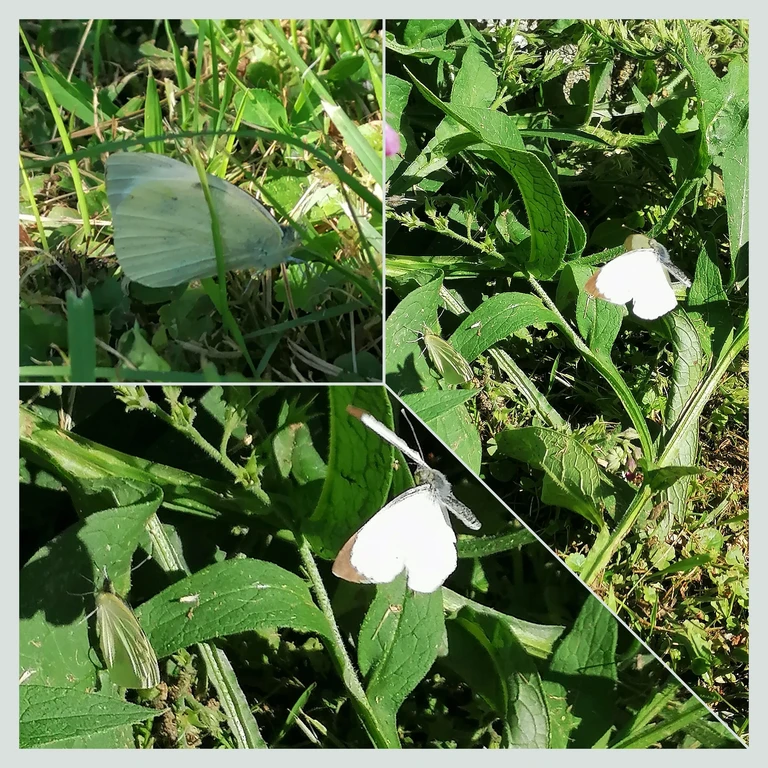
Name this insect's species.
Pieris brassicae
